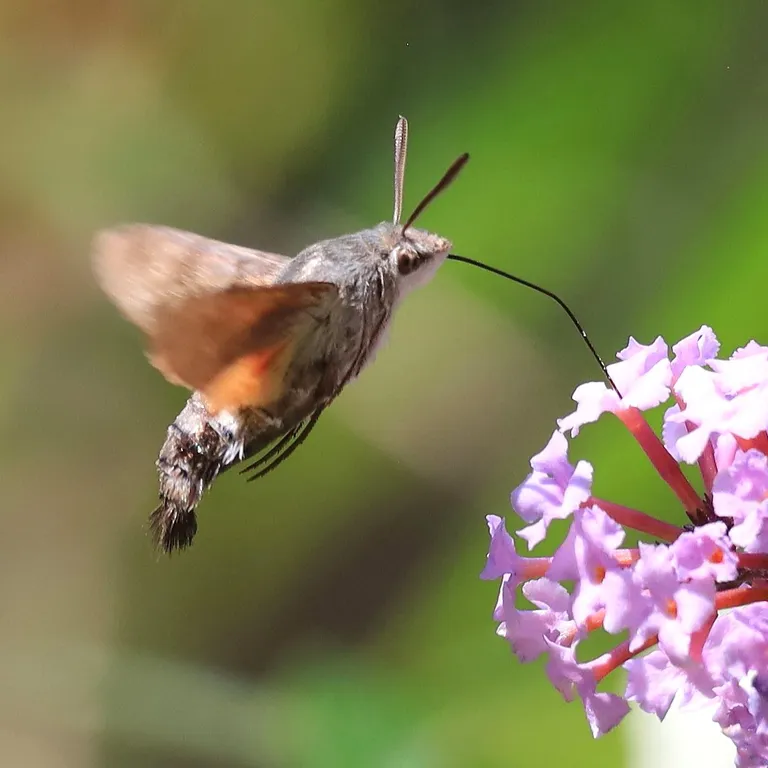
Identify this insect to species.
Macroglossum stellatarum
